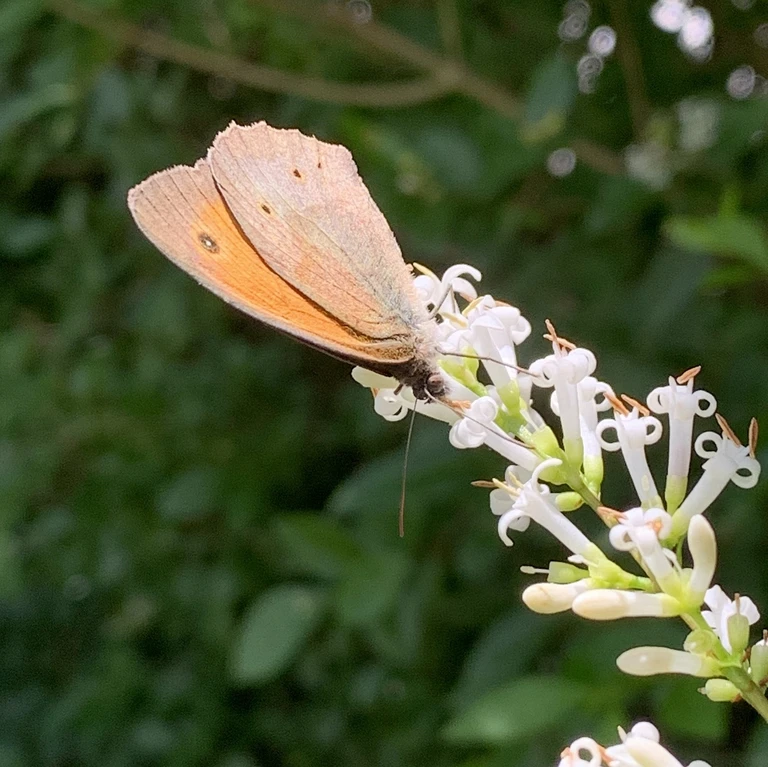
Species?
Maniola jurtina
